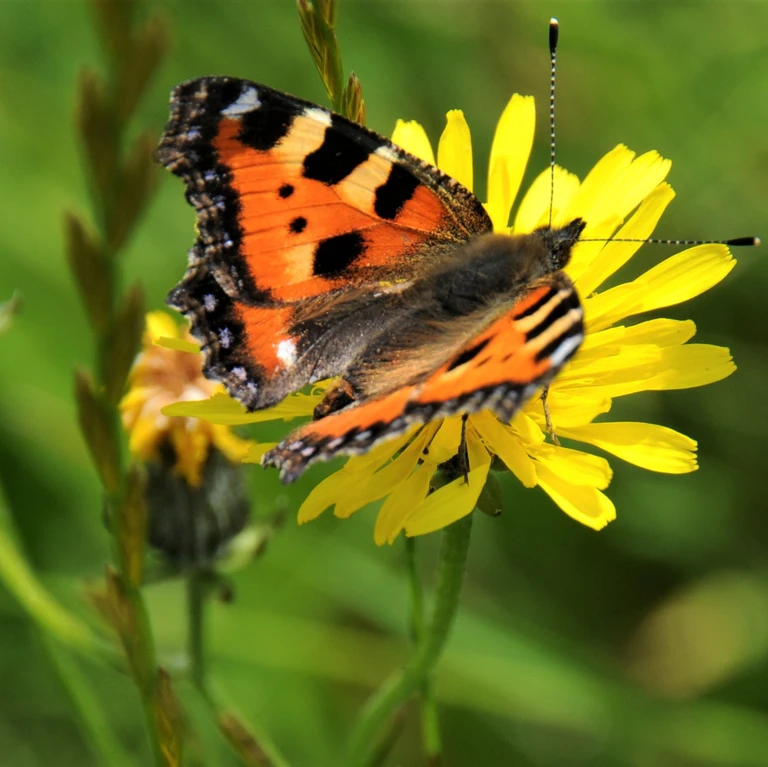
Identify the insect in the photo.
Aglais urticae
